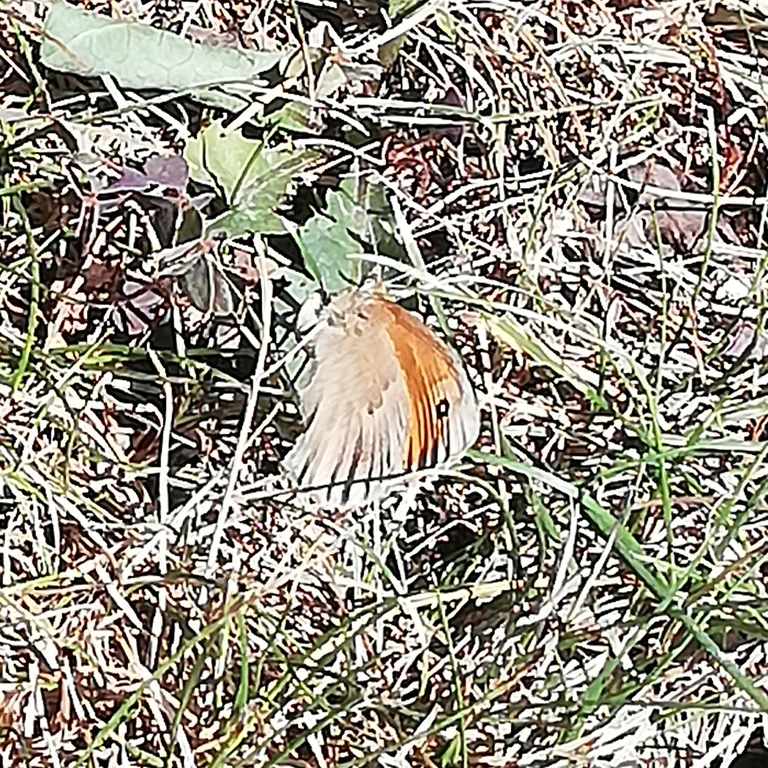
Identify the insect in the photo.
Coenonympha pamphilus
